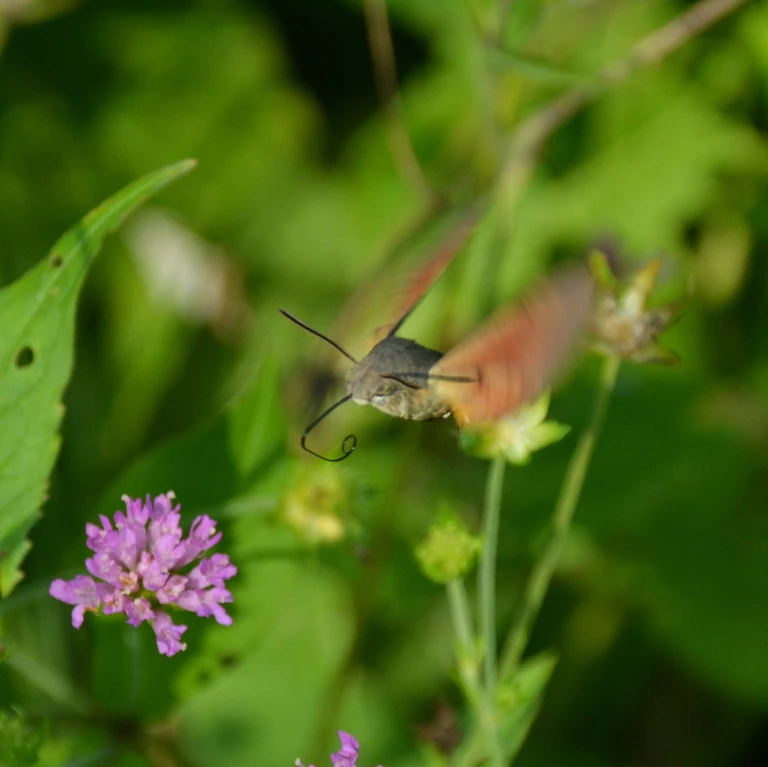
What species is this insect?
Macroglossum stellatarum
